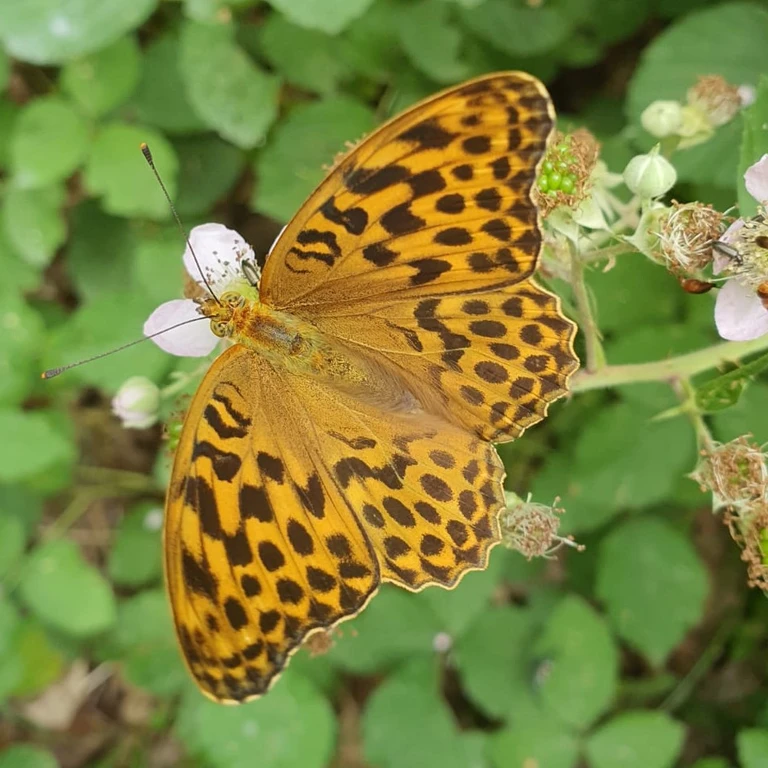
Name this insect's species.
Argynnis paphia
